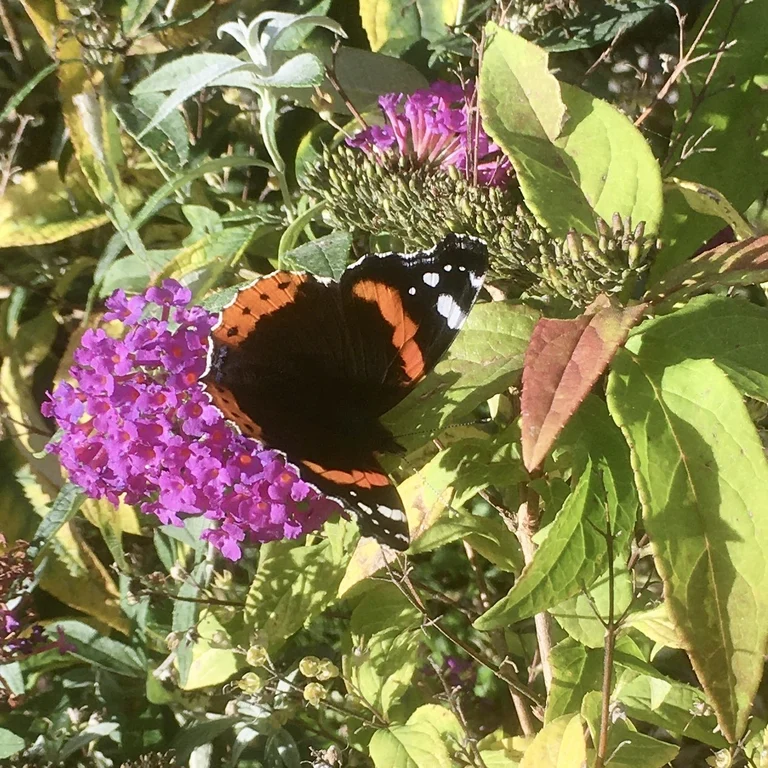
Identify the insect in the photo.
Vanessa atalanta
